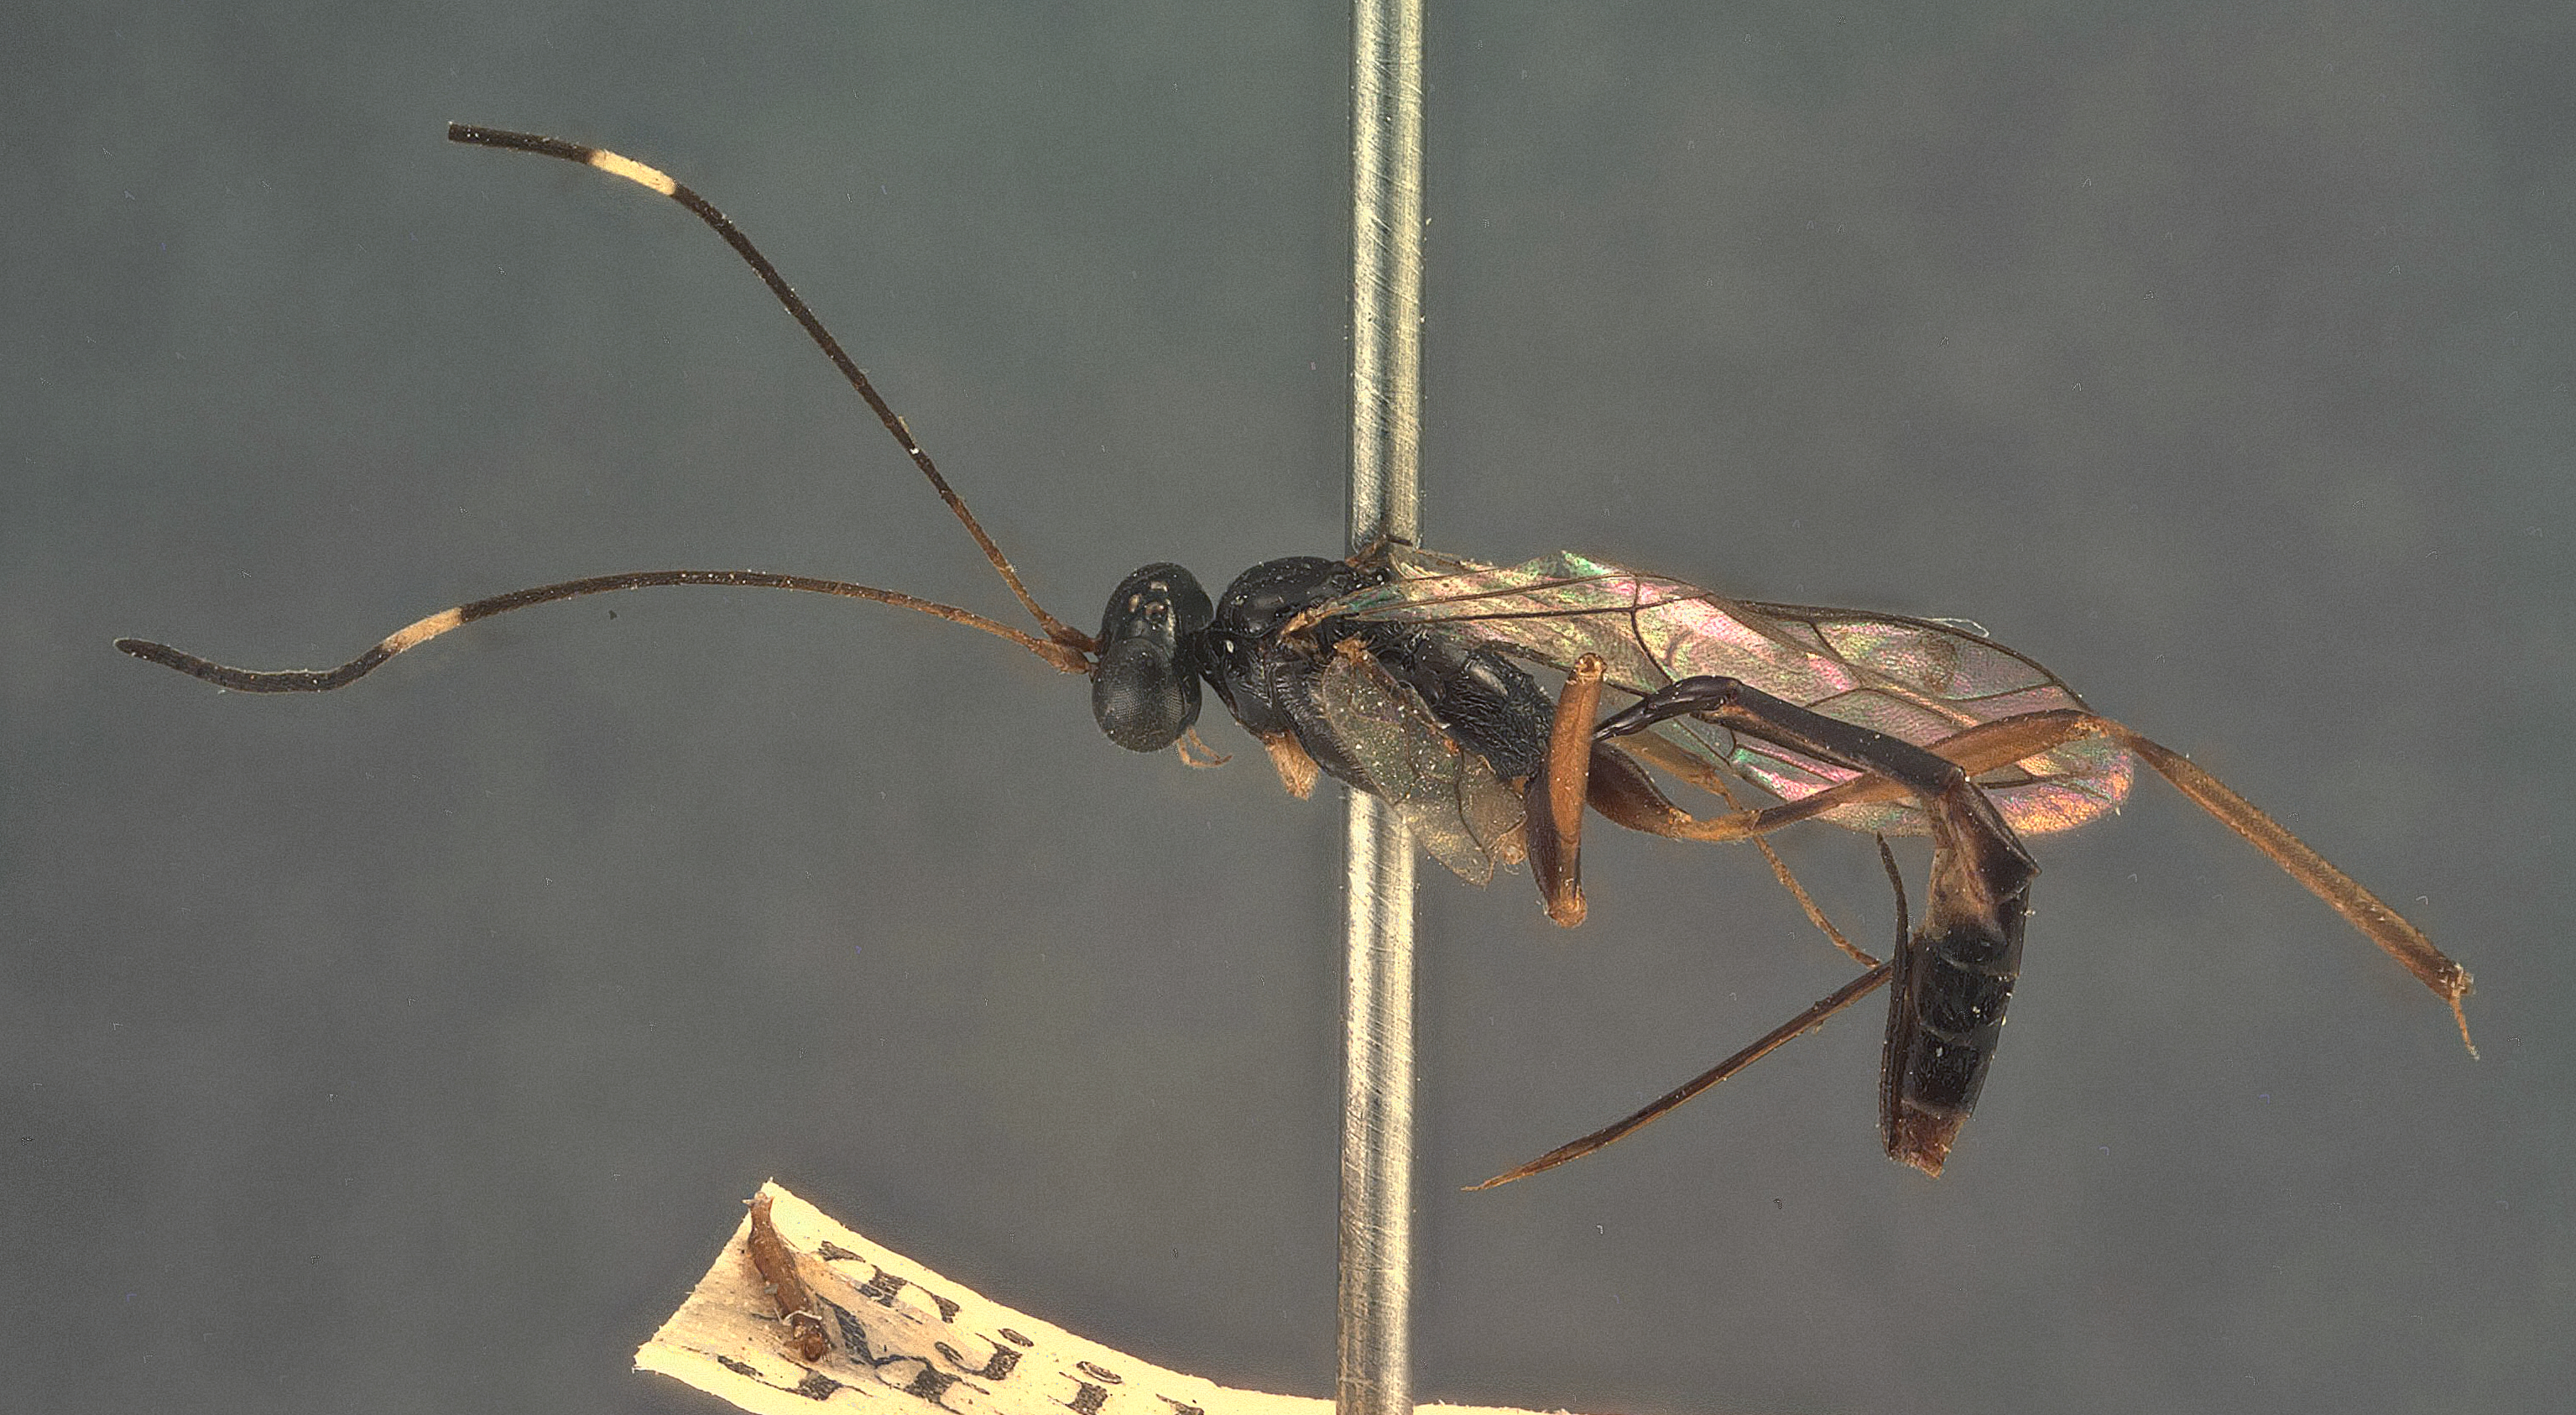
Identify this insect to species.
Chriodes mattus
